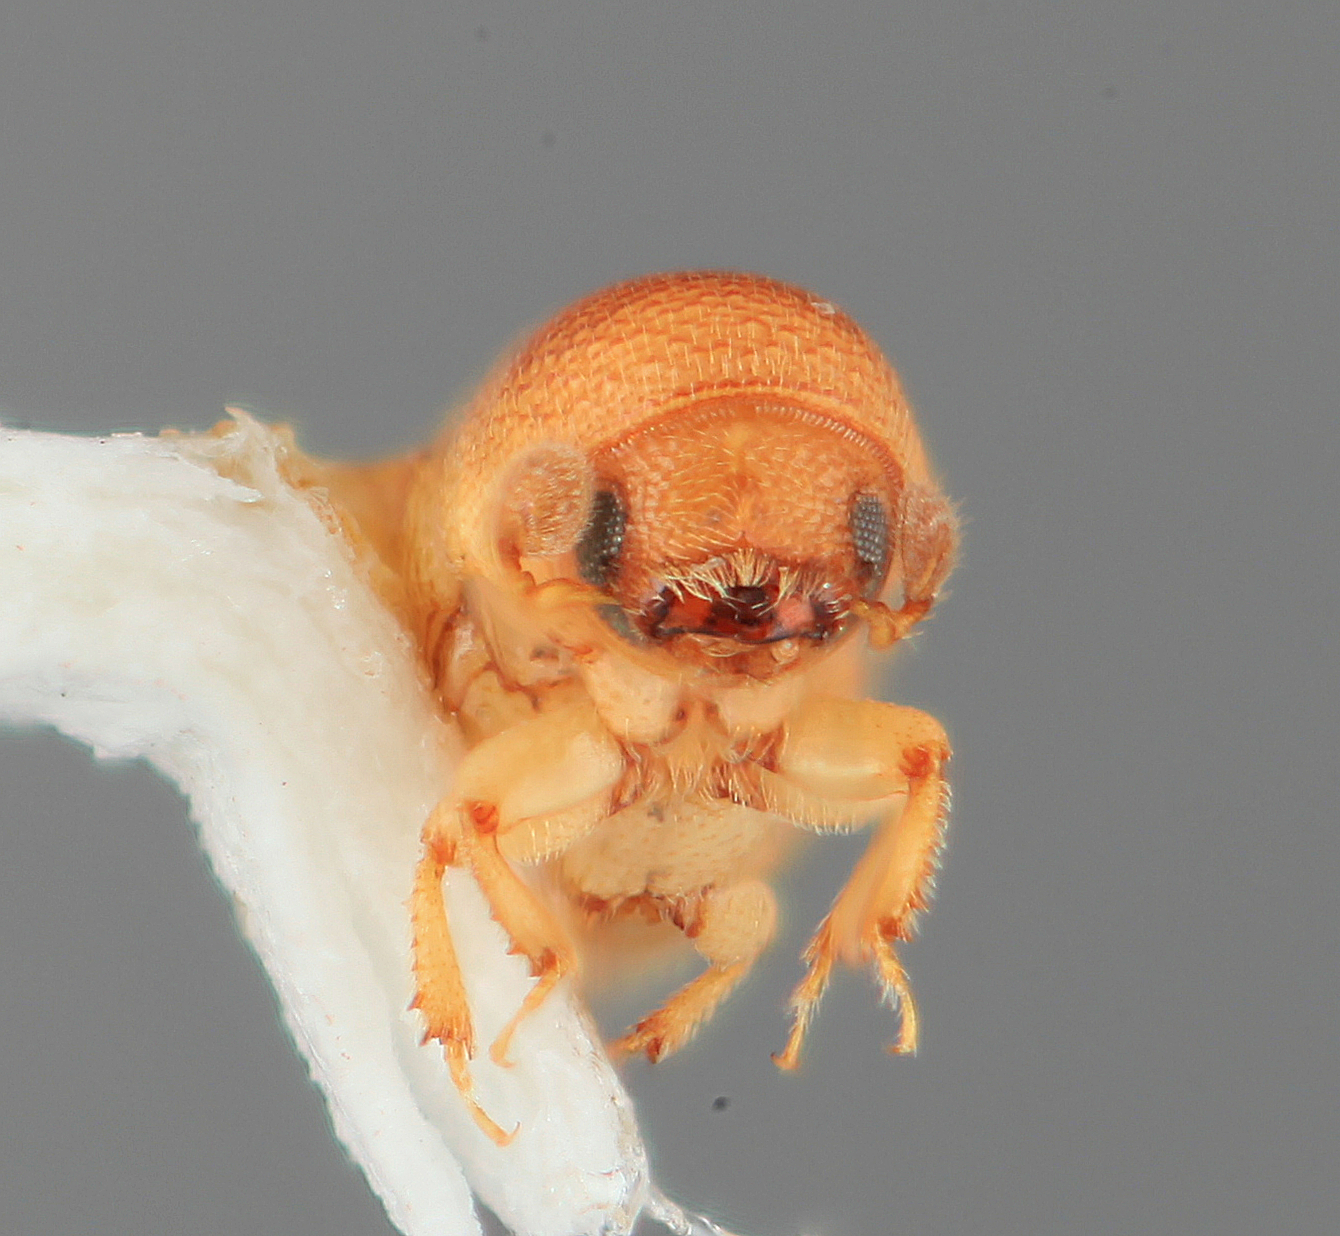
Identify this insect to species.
Araptus coumacomis
